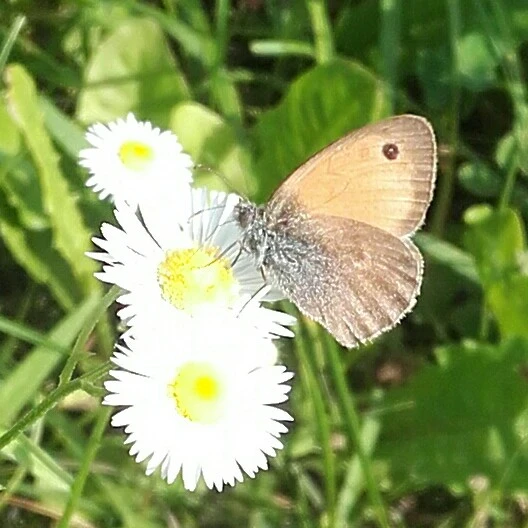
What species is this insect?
Coenonympha pamphilus
